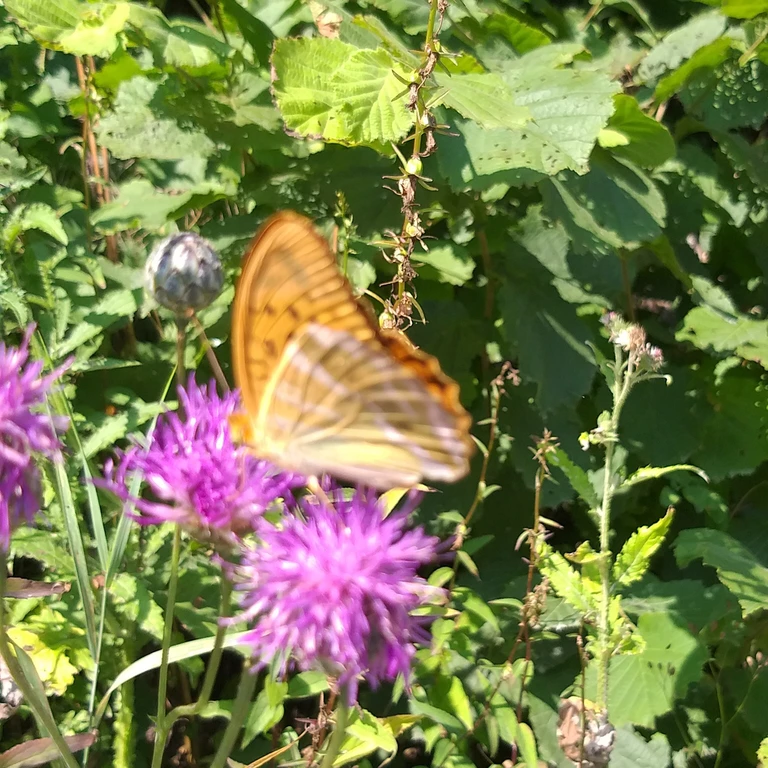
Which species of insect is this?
Argynnis paphia
